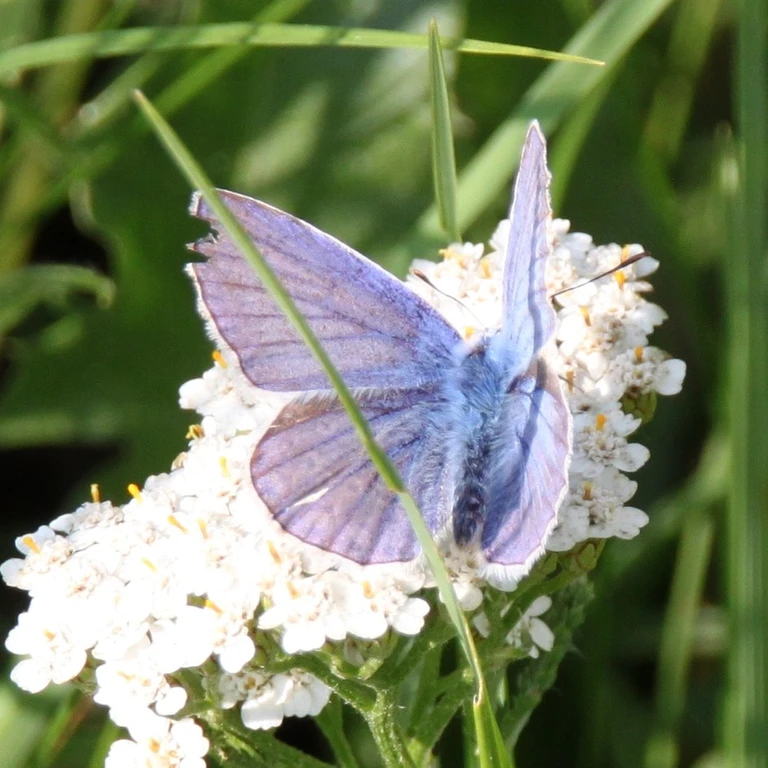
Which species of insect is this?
Polyommatus icarus
